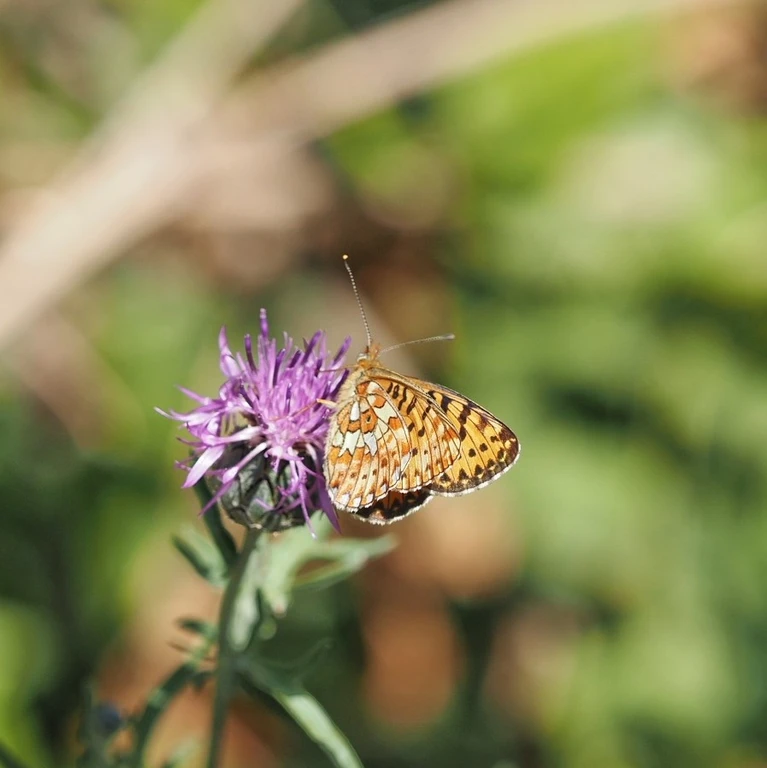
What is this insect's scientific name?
Boloria euphrosyne (also Clossiana euphrosyne)
